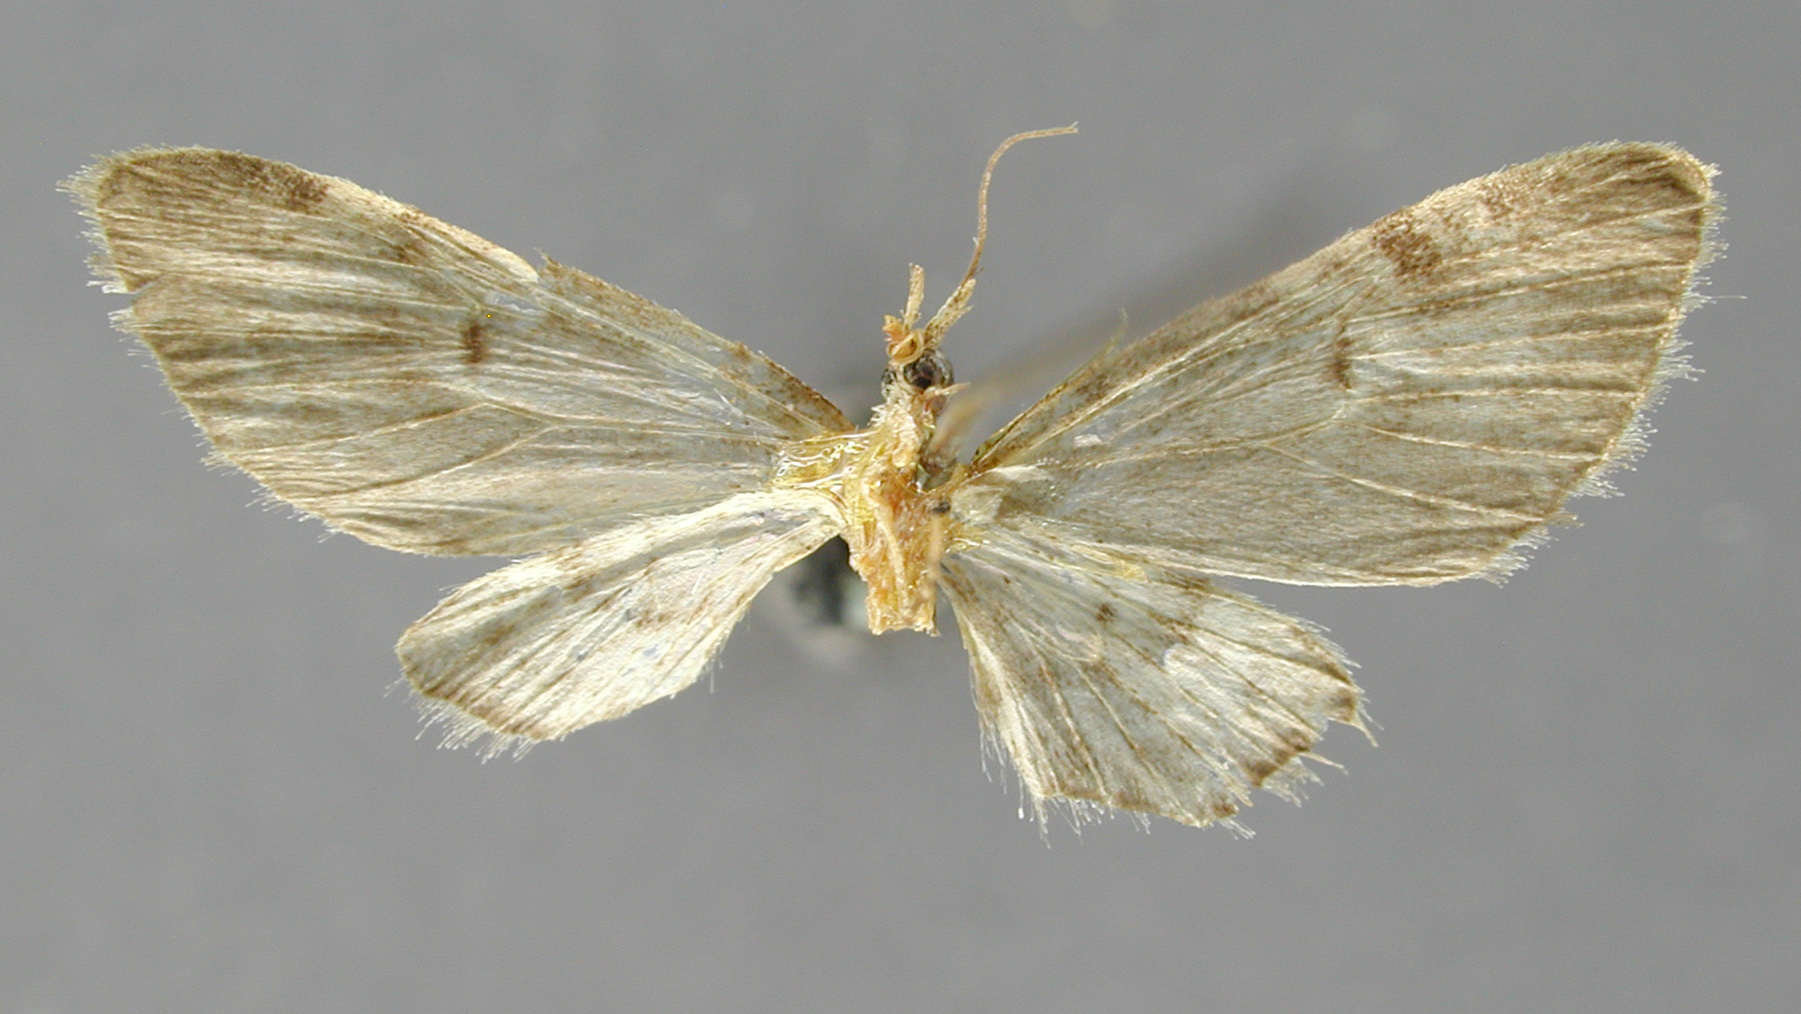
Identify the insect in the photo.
Tephroclystia molliaria
